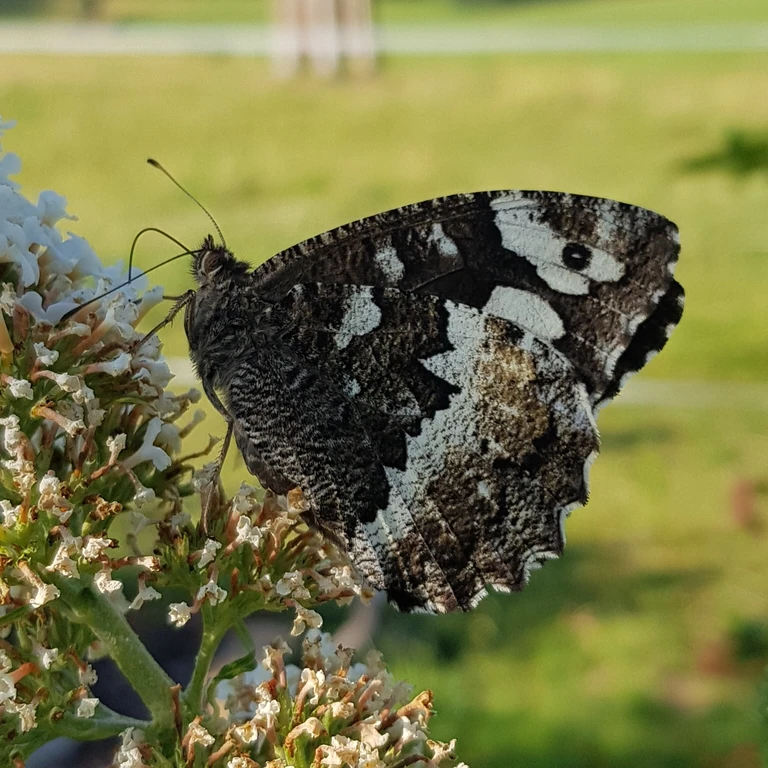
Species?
Brintesia circe
